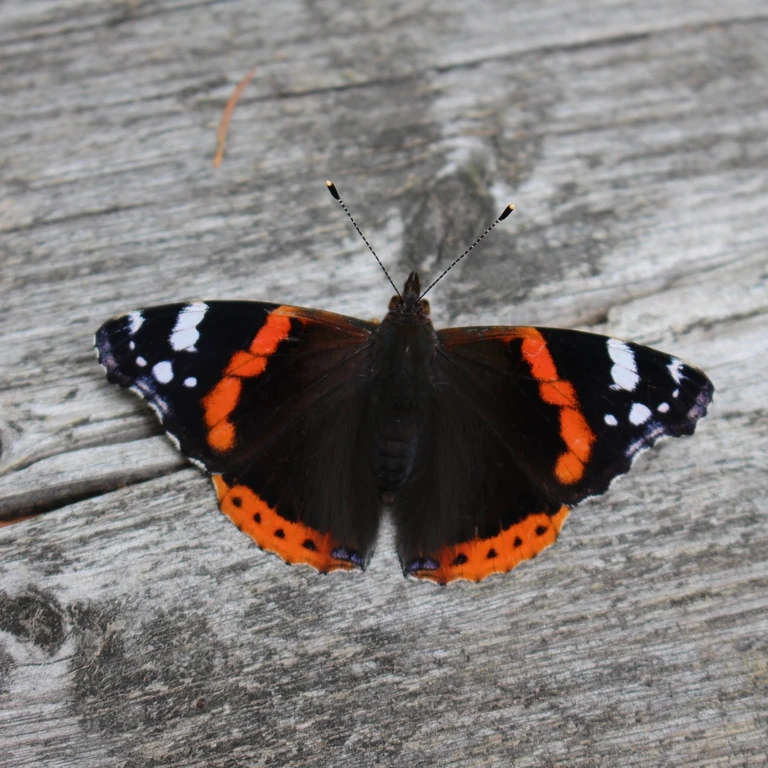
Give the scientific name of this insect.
Vanessa atalanta
